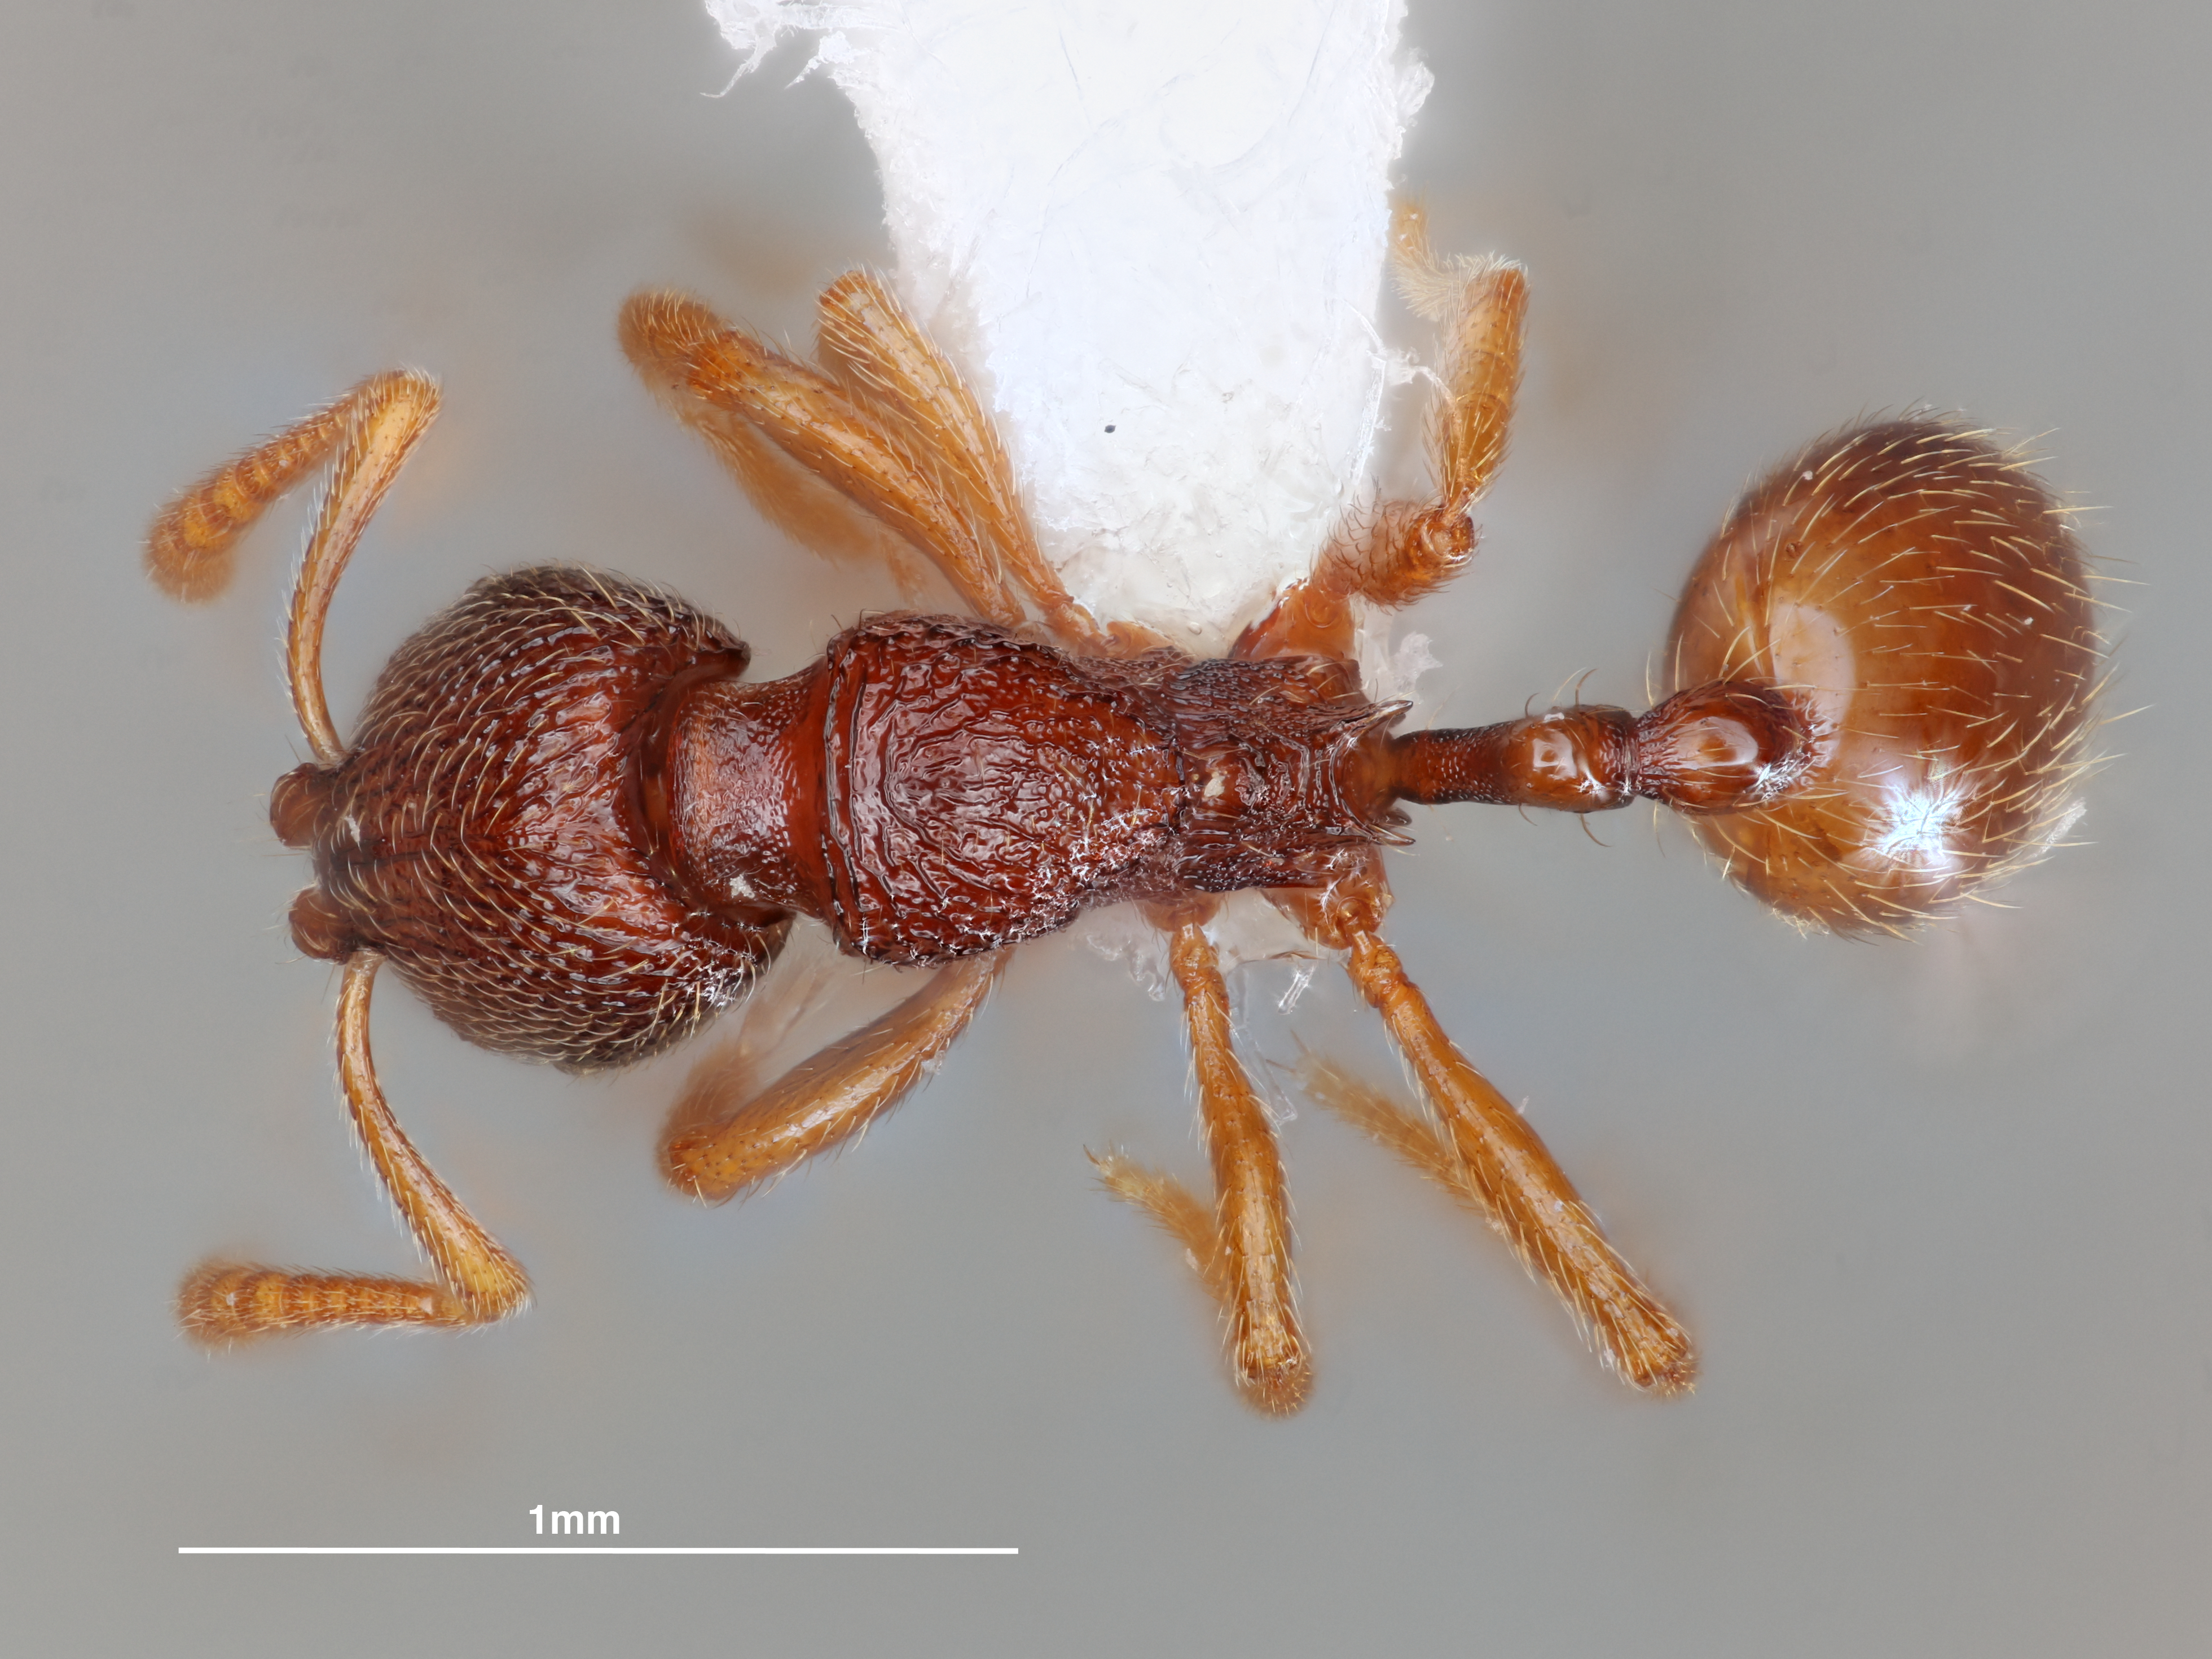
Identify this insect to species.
Stenamma hojarasca
